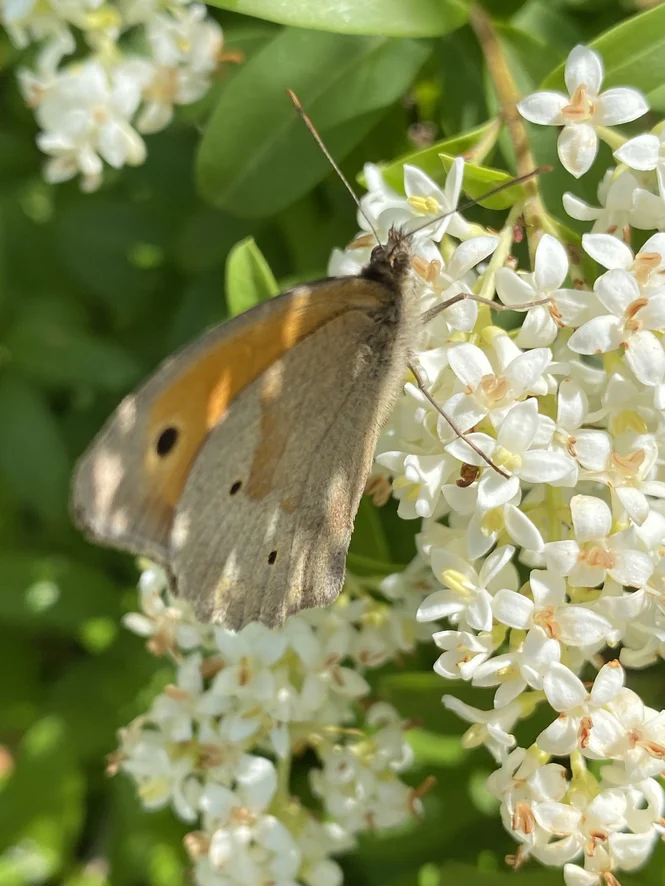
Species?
Maniola jurtina
